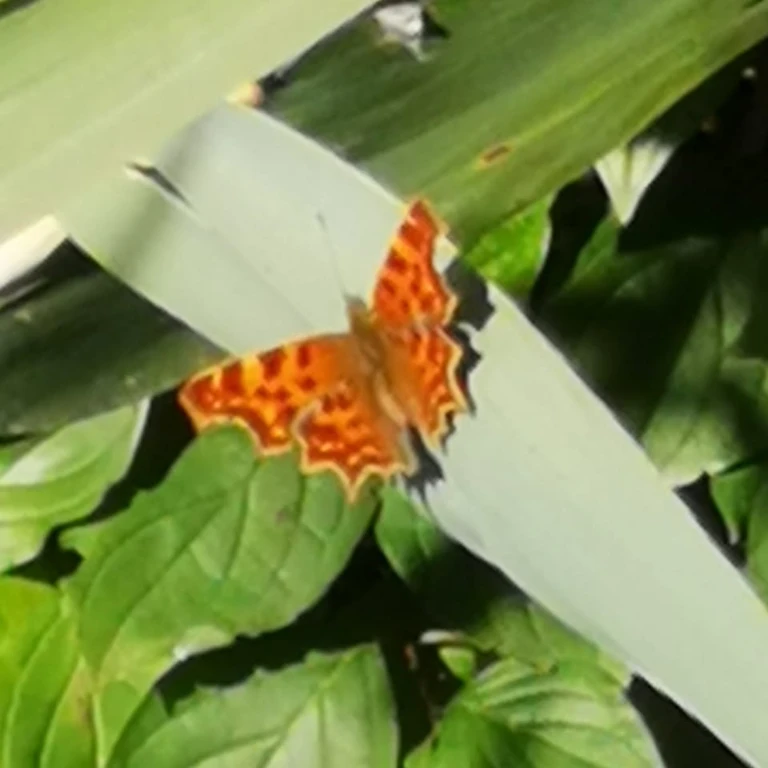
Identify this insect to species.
Polygonia c-album
